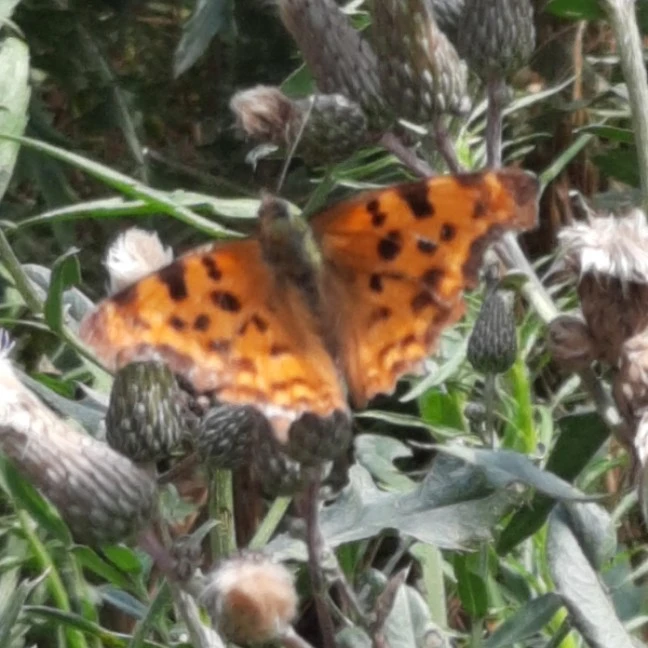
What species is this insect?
Polygonia c-album
